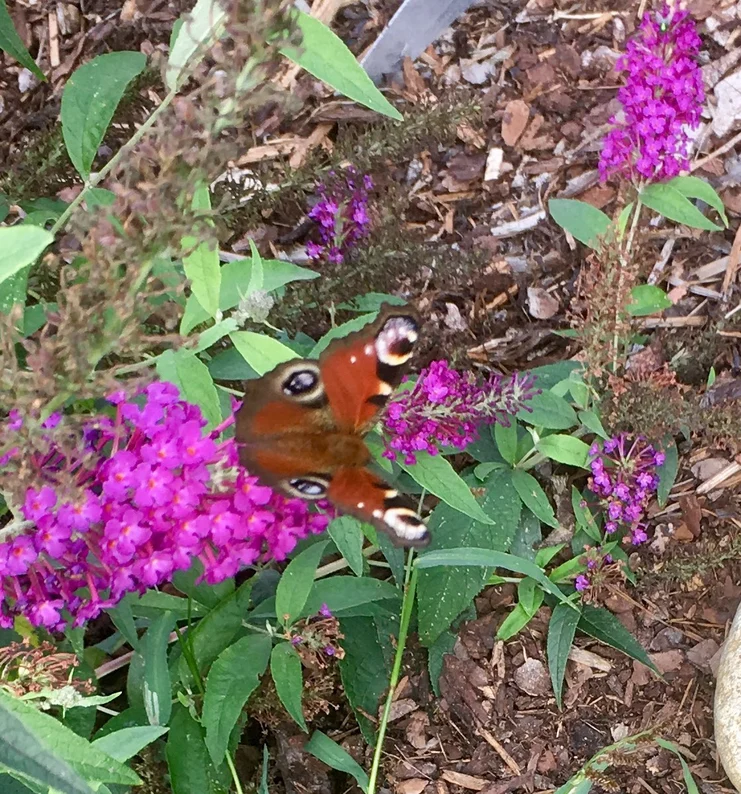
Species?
Aglais io
